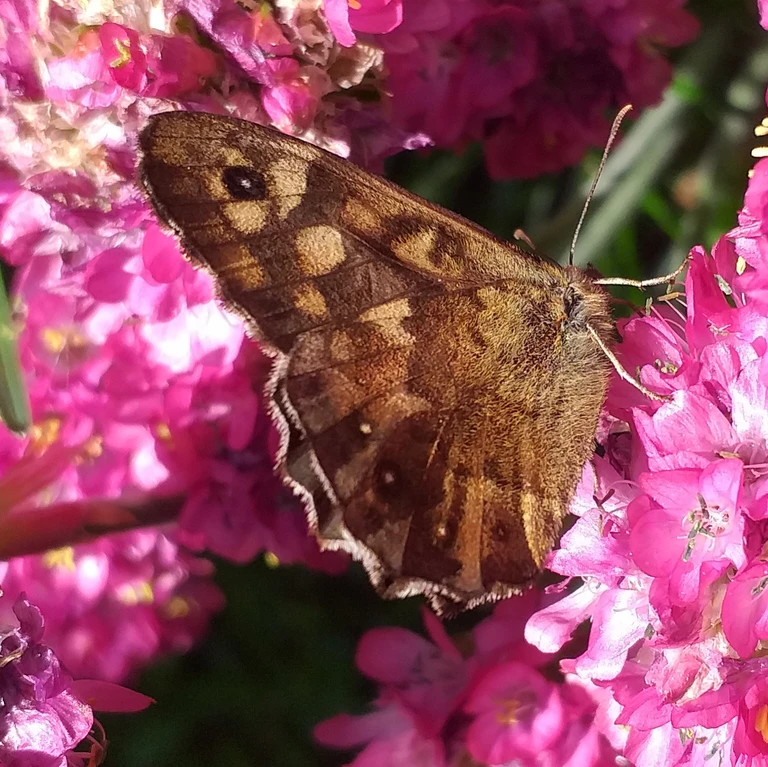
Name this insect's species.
Pararge aegeria
